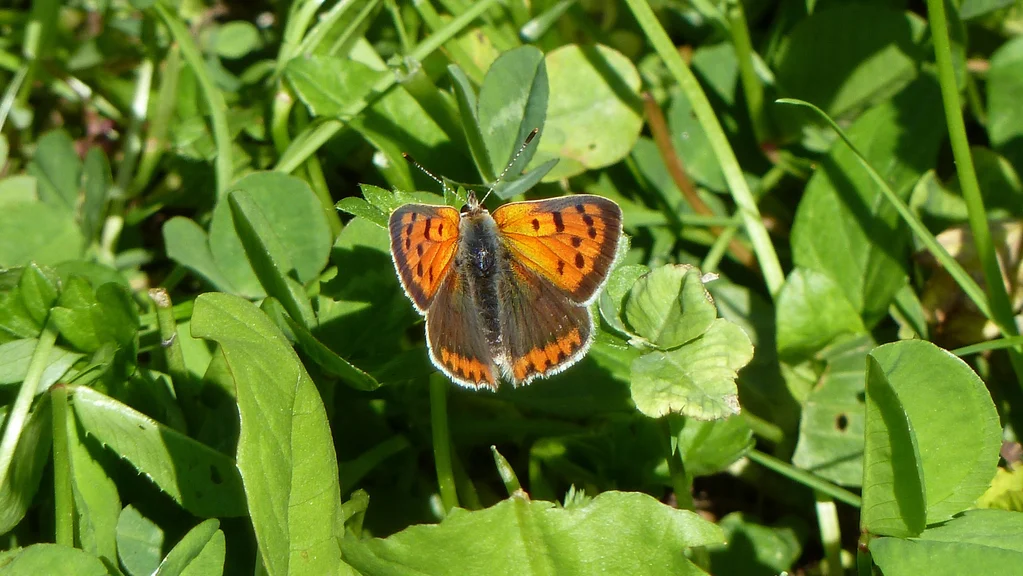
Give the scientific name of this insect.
Lycaena phlaeas
